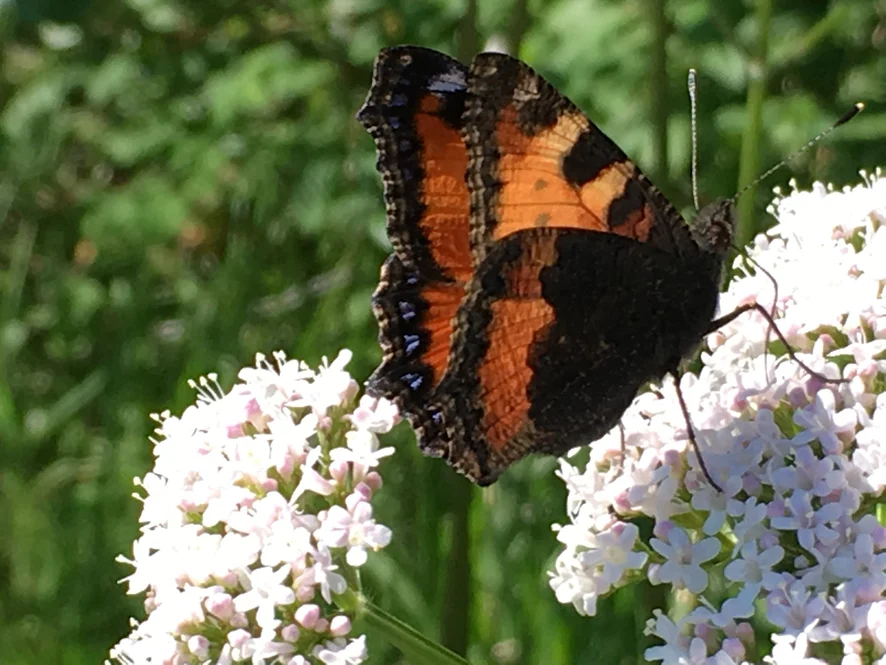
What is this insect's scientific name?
Aglais urticae
